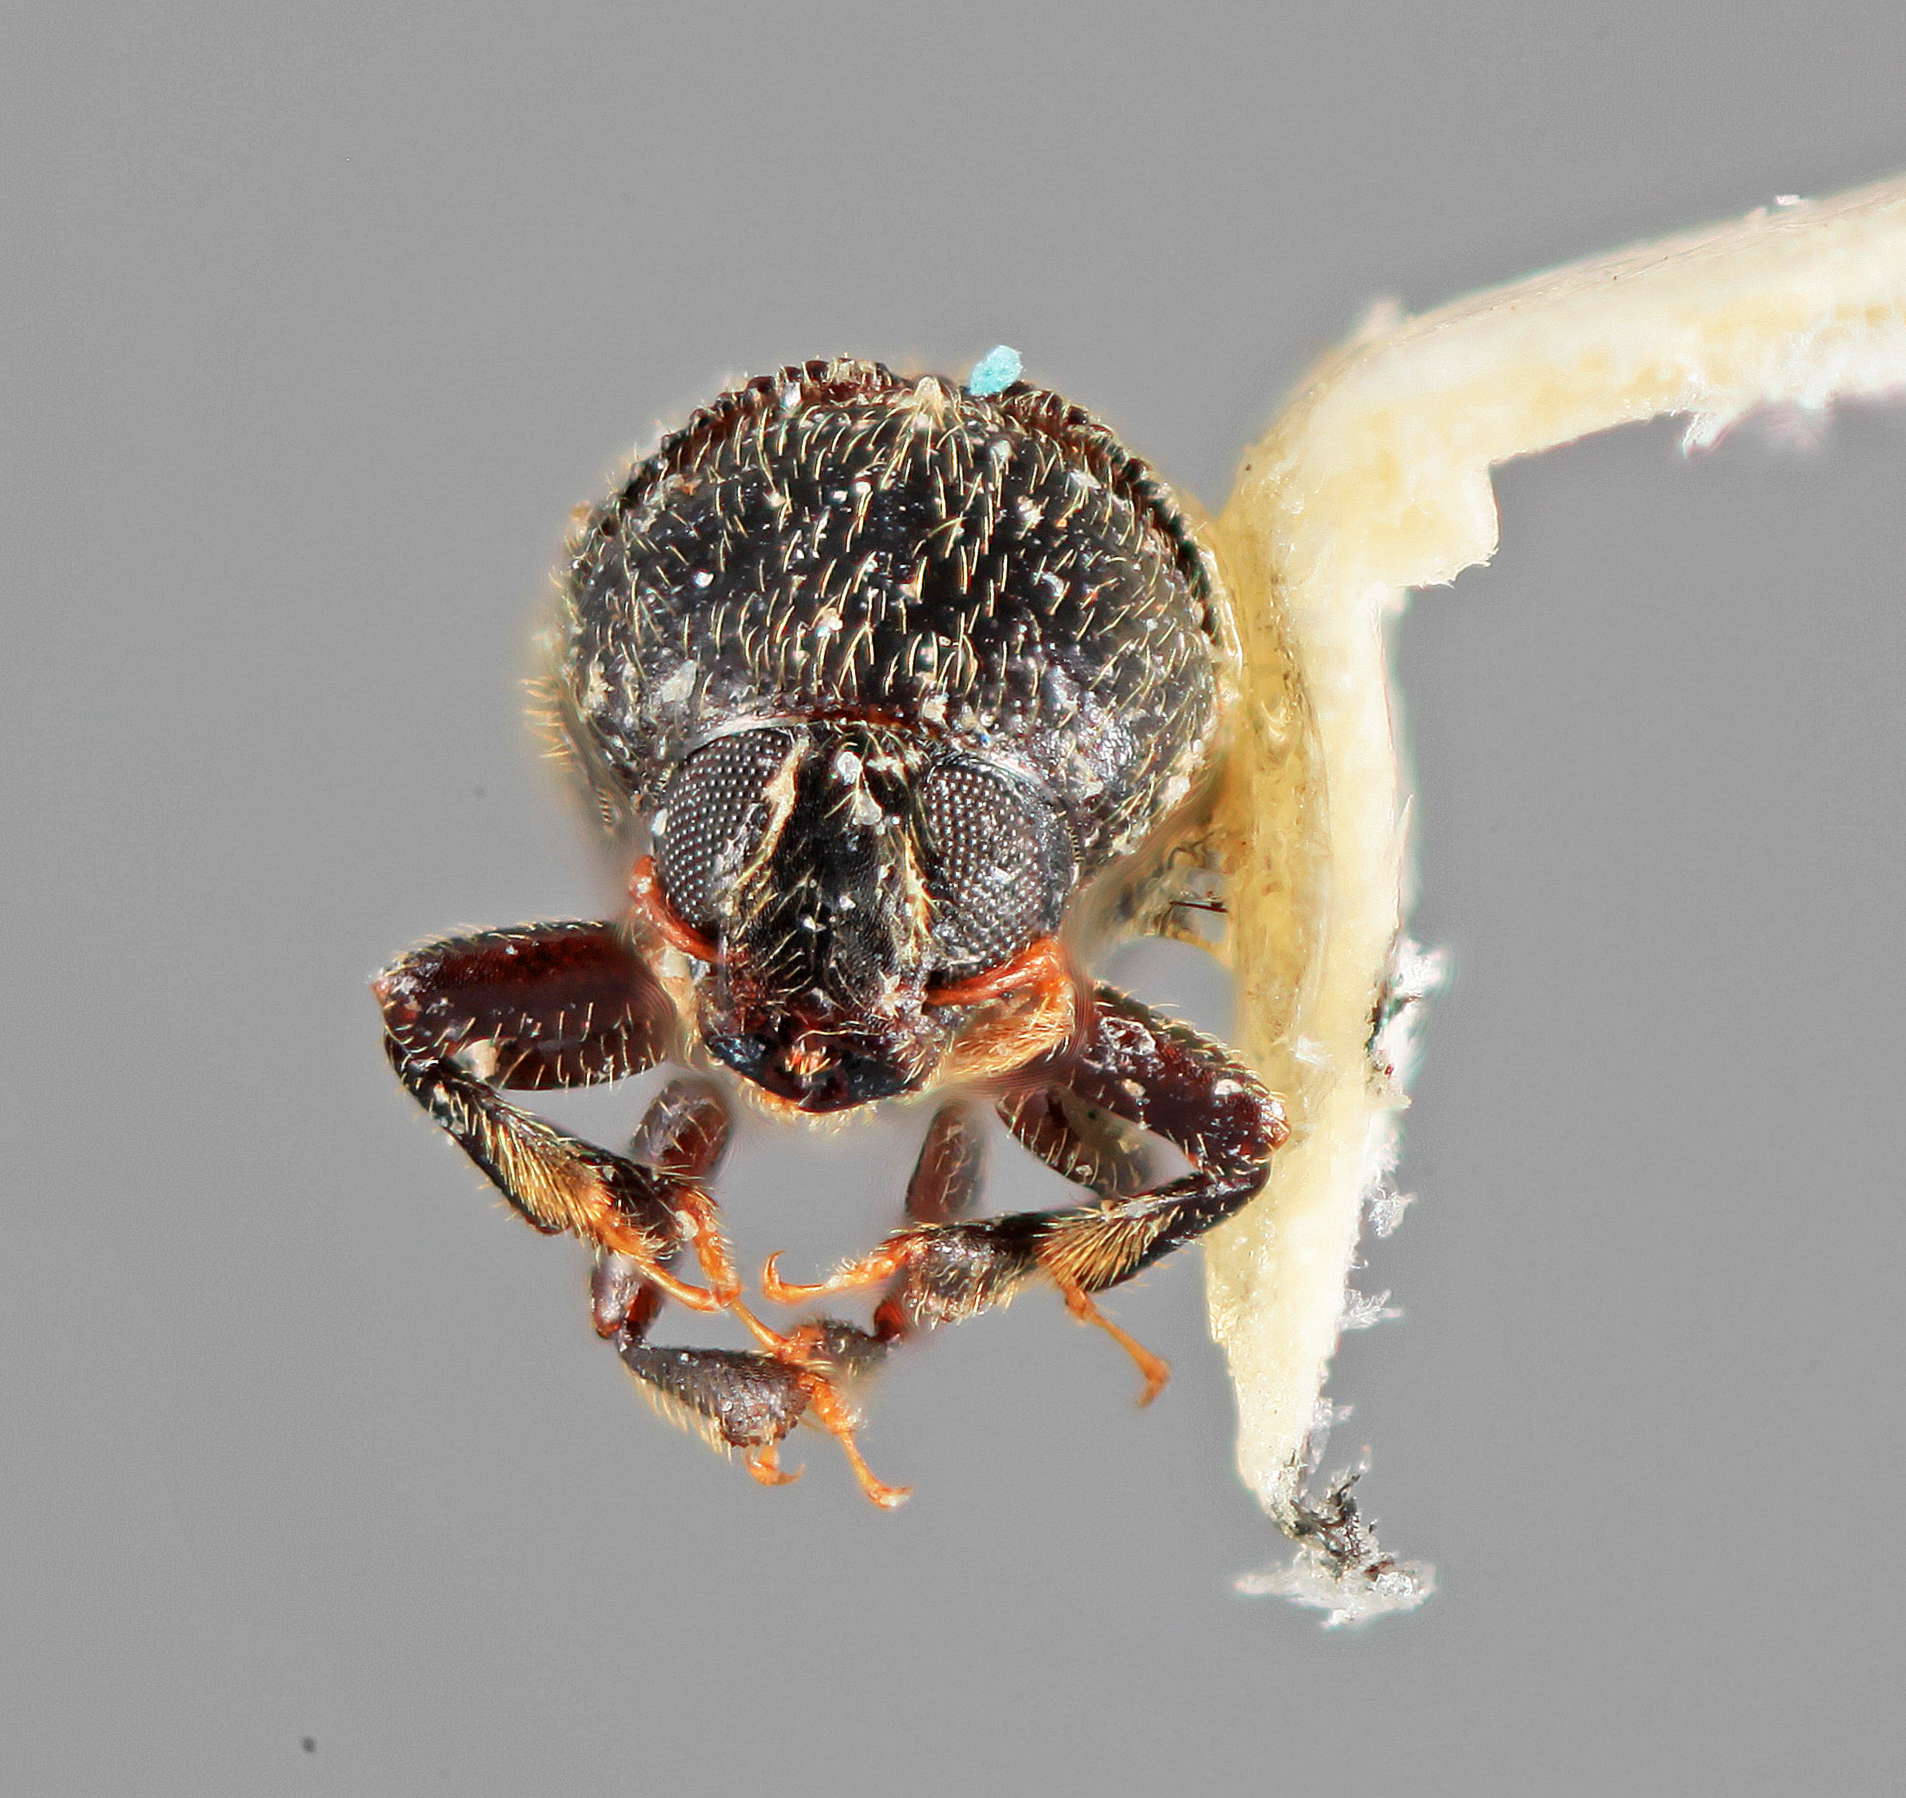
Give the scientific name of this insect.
Chramesus tibialis
